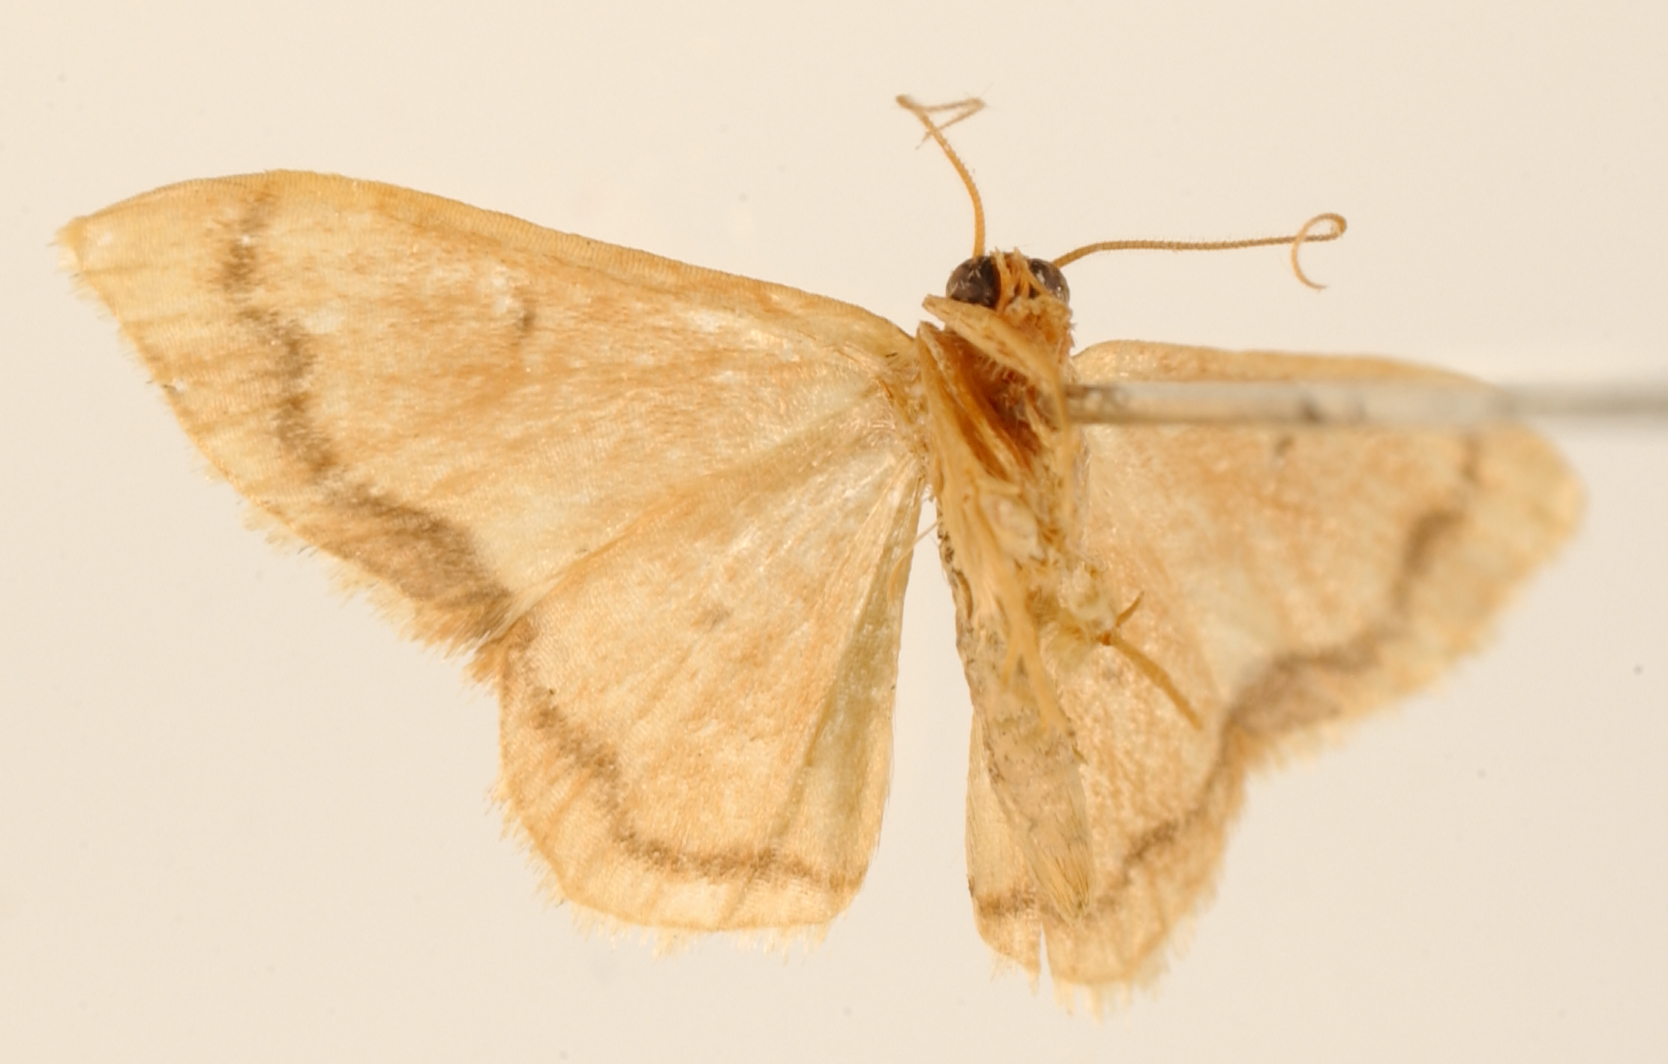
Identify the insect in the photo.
Acidalia subcincta
